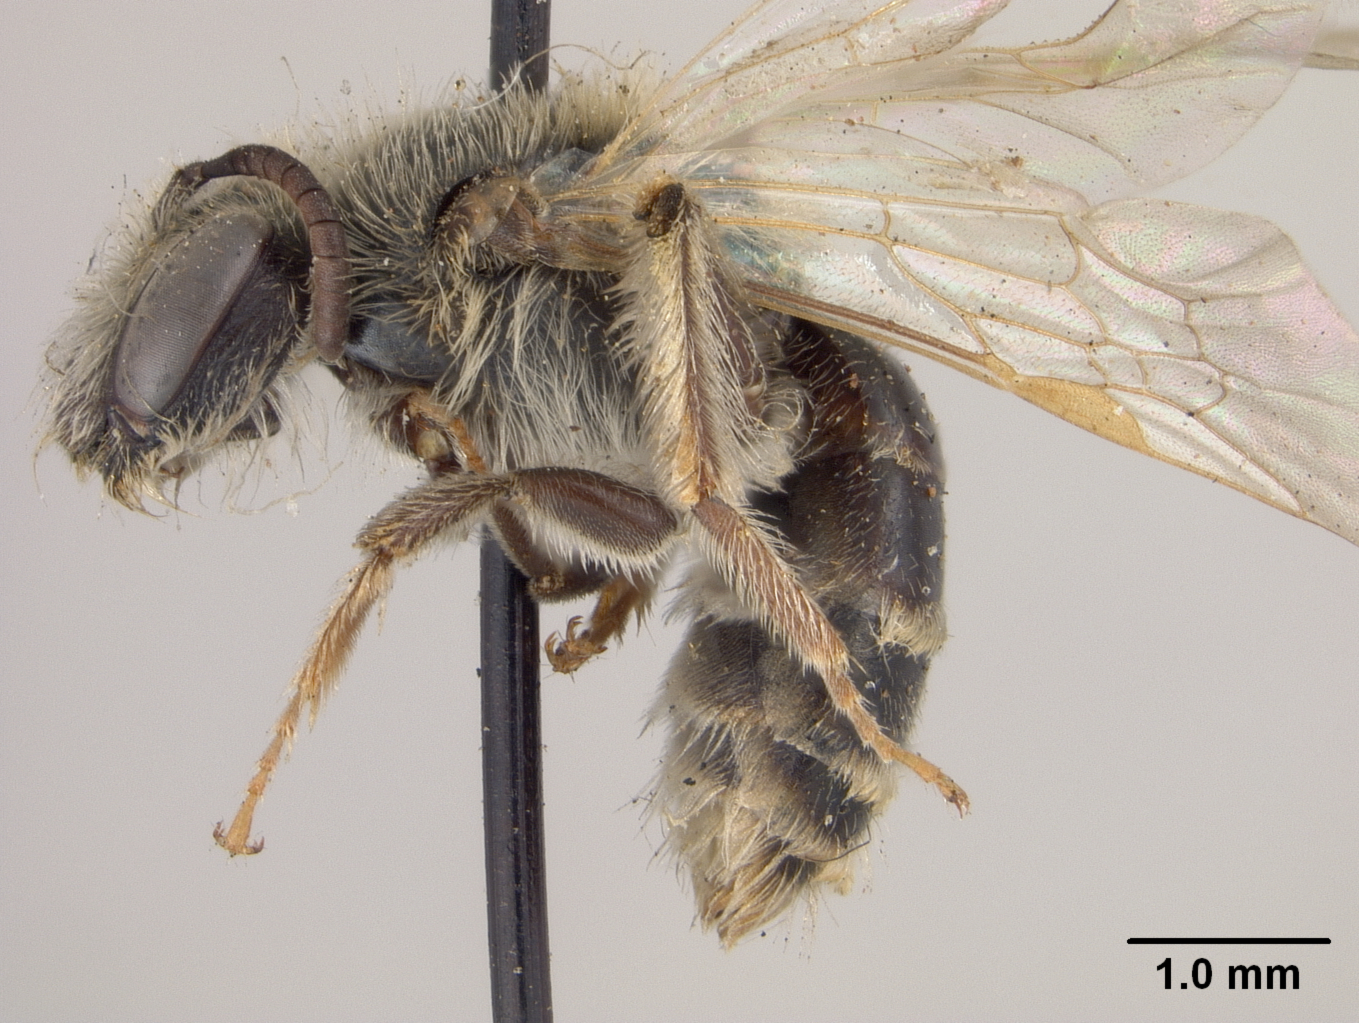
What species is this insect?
Andrena vegana
